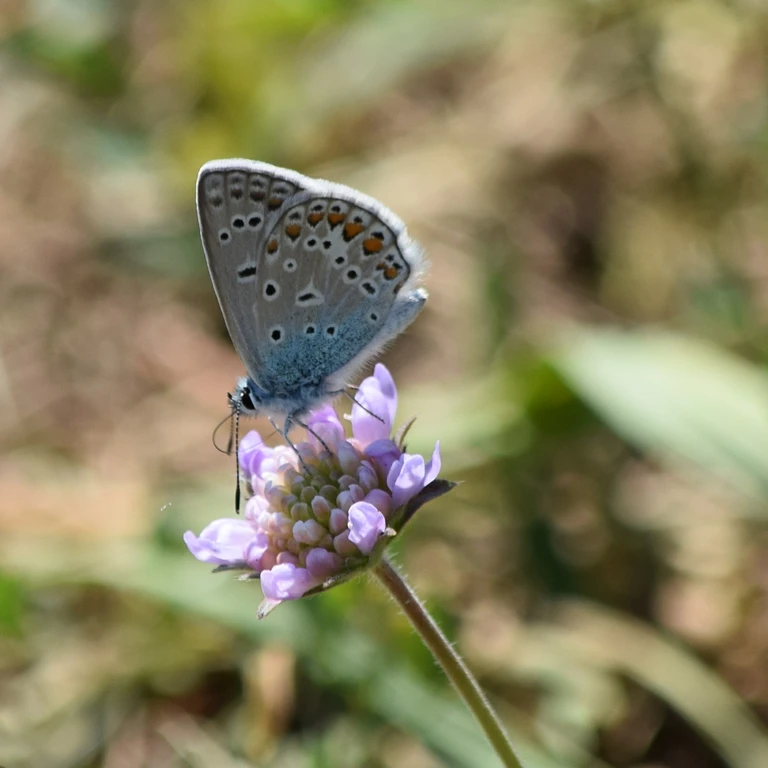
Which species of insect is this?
Polyommatus icarus
